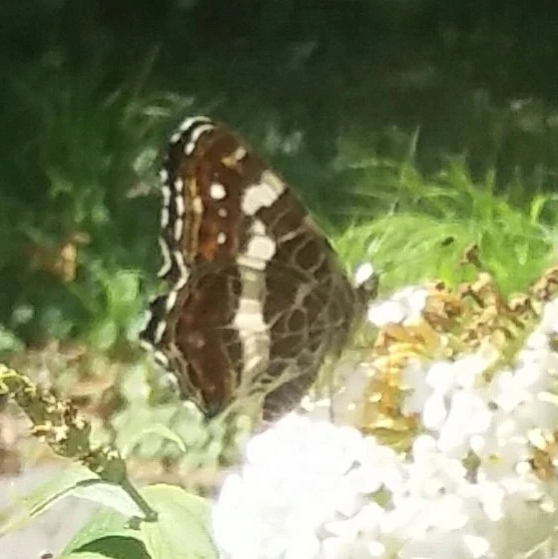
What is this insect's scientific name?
Araschnia levana
